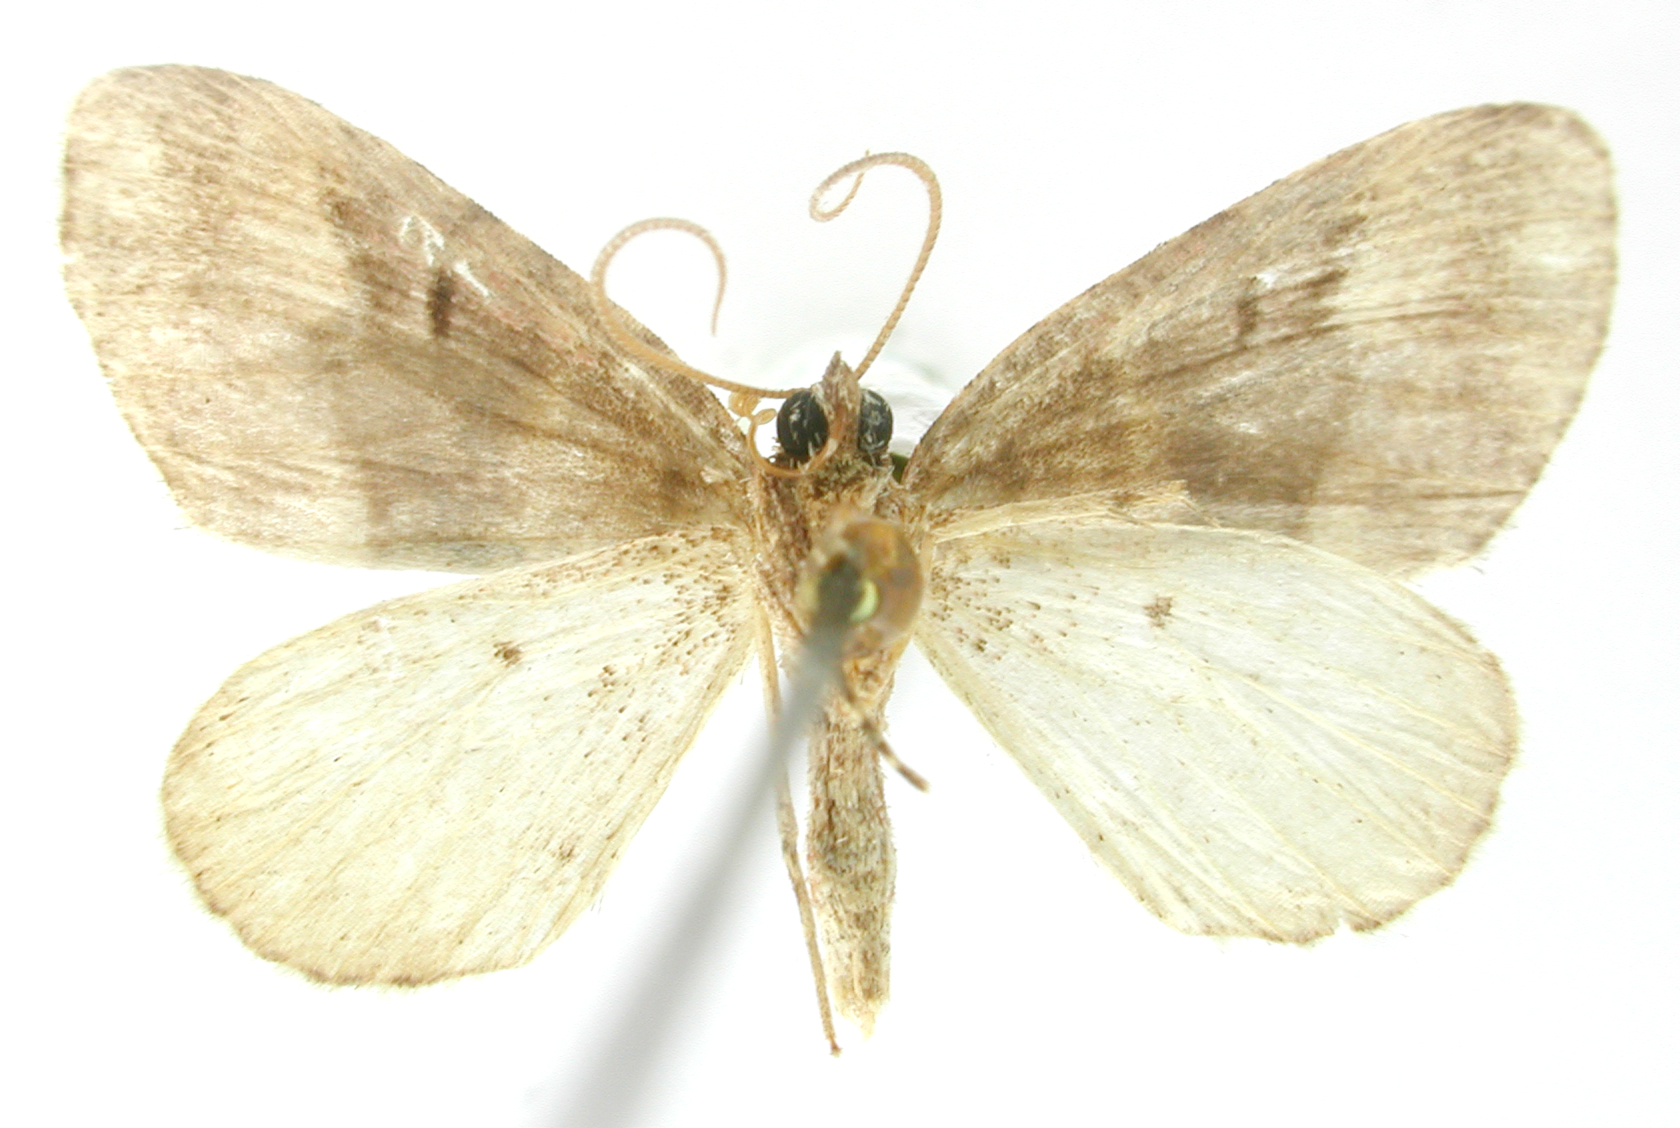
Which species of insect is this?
Perizoma aspersa
